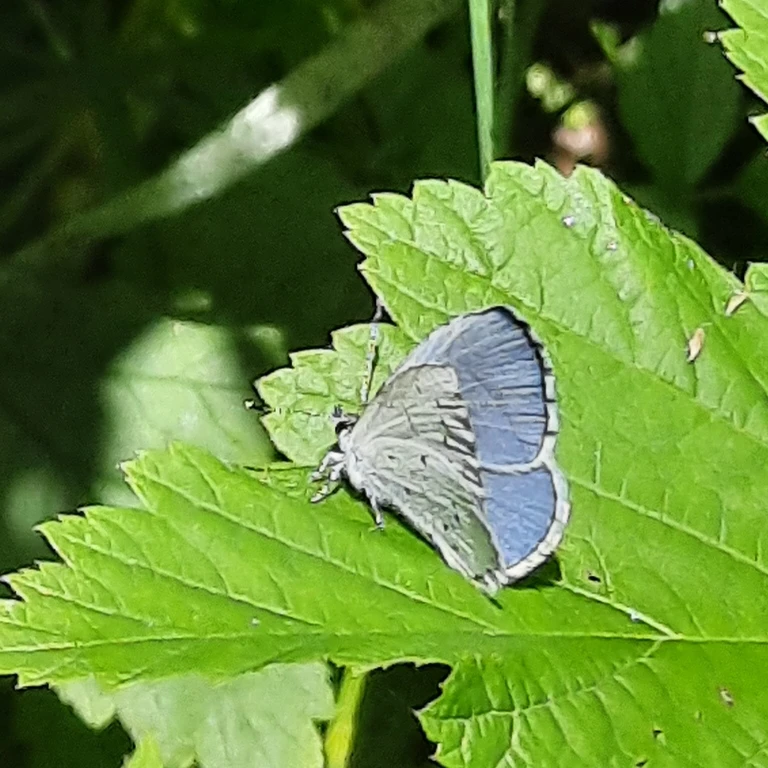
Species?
Celastrina argiolus
